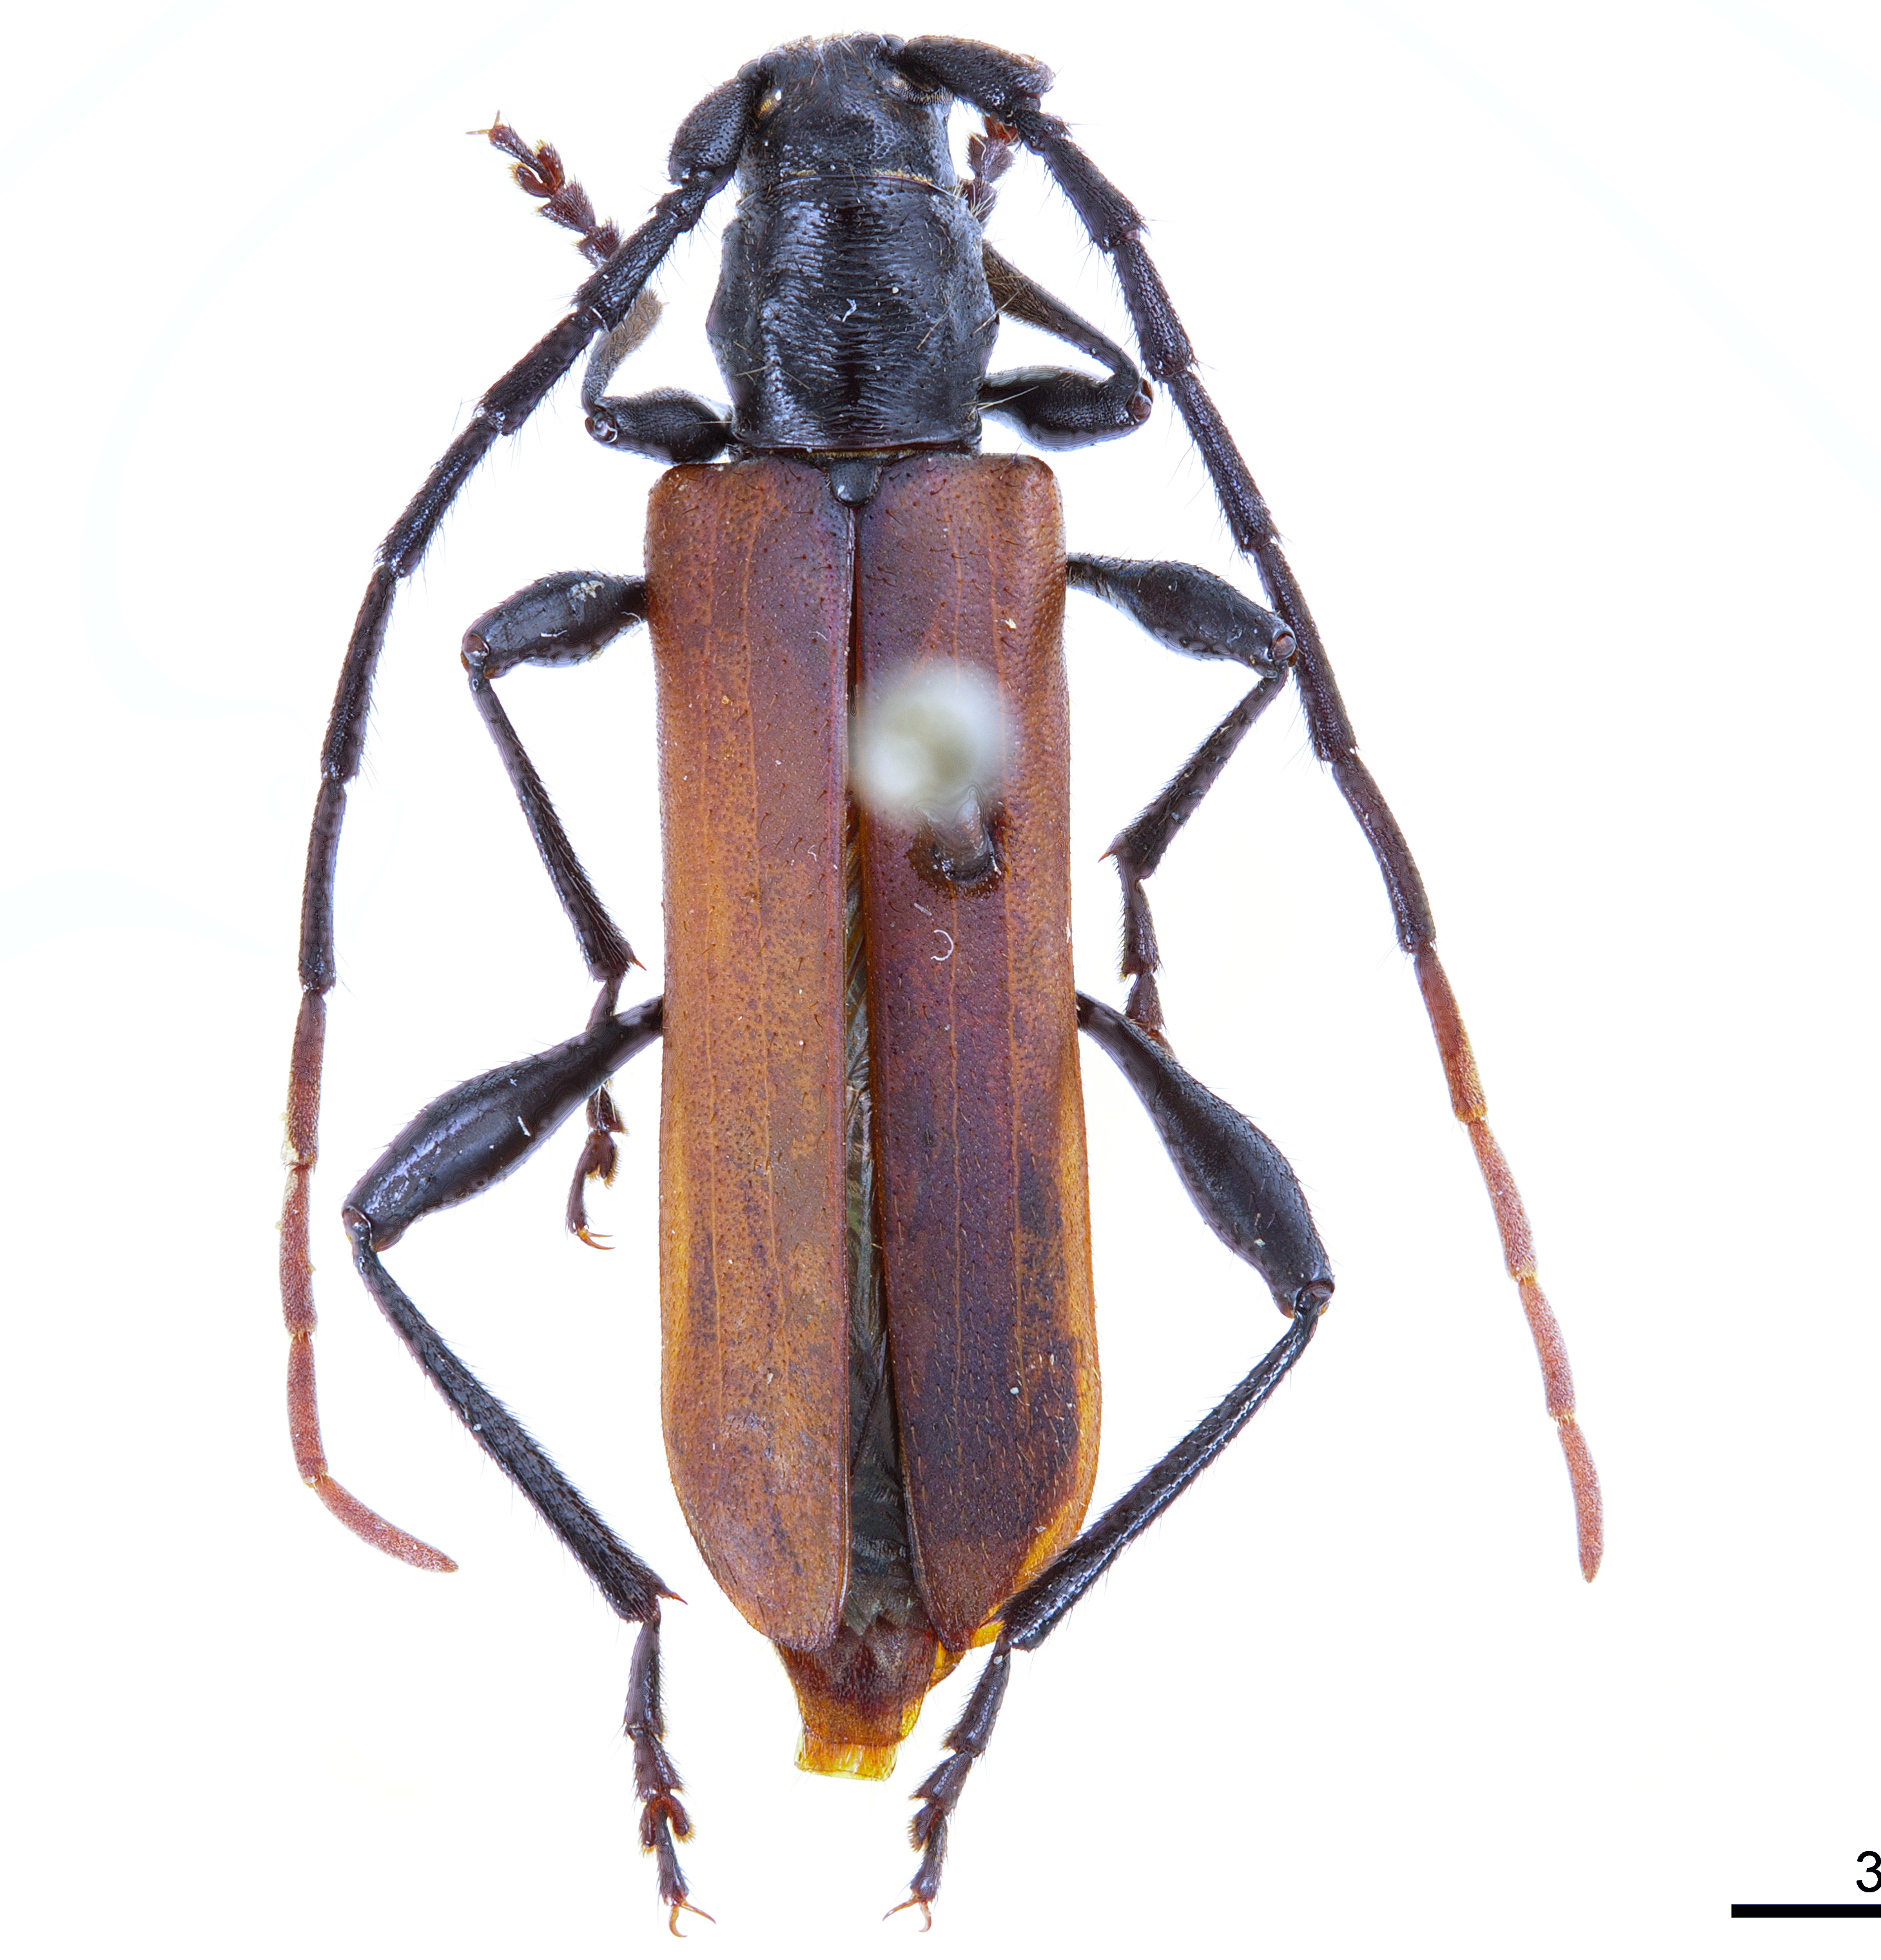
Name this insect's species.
Dilocerus brunneus
